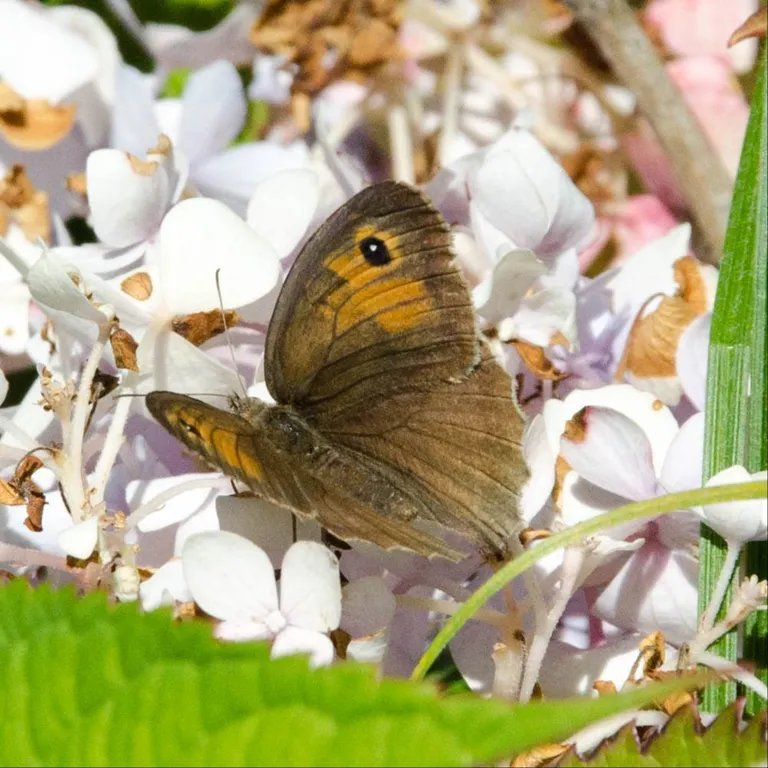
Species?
Maniola jurtina
